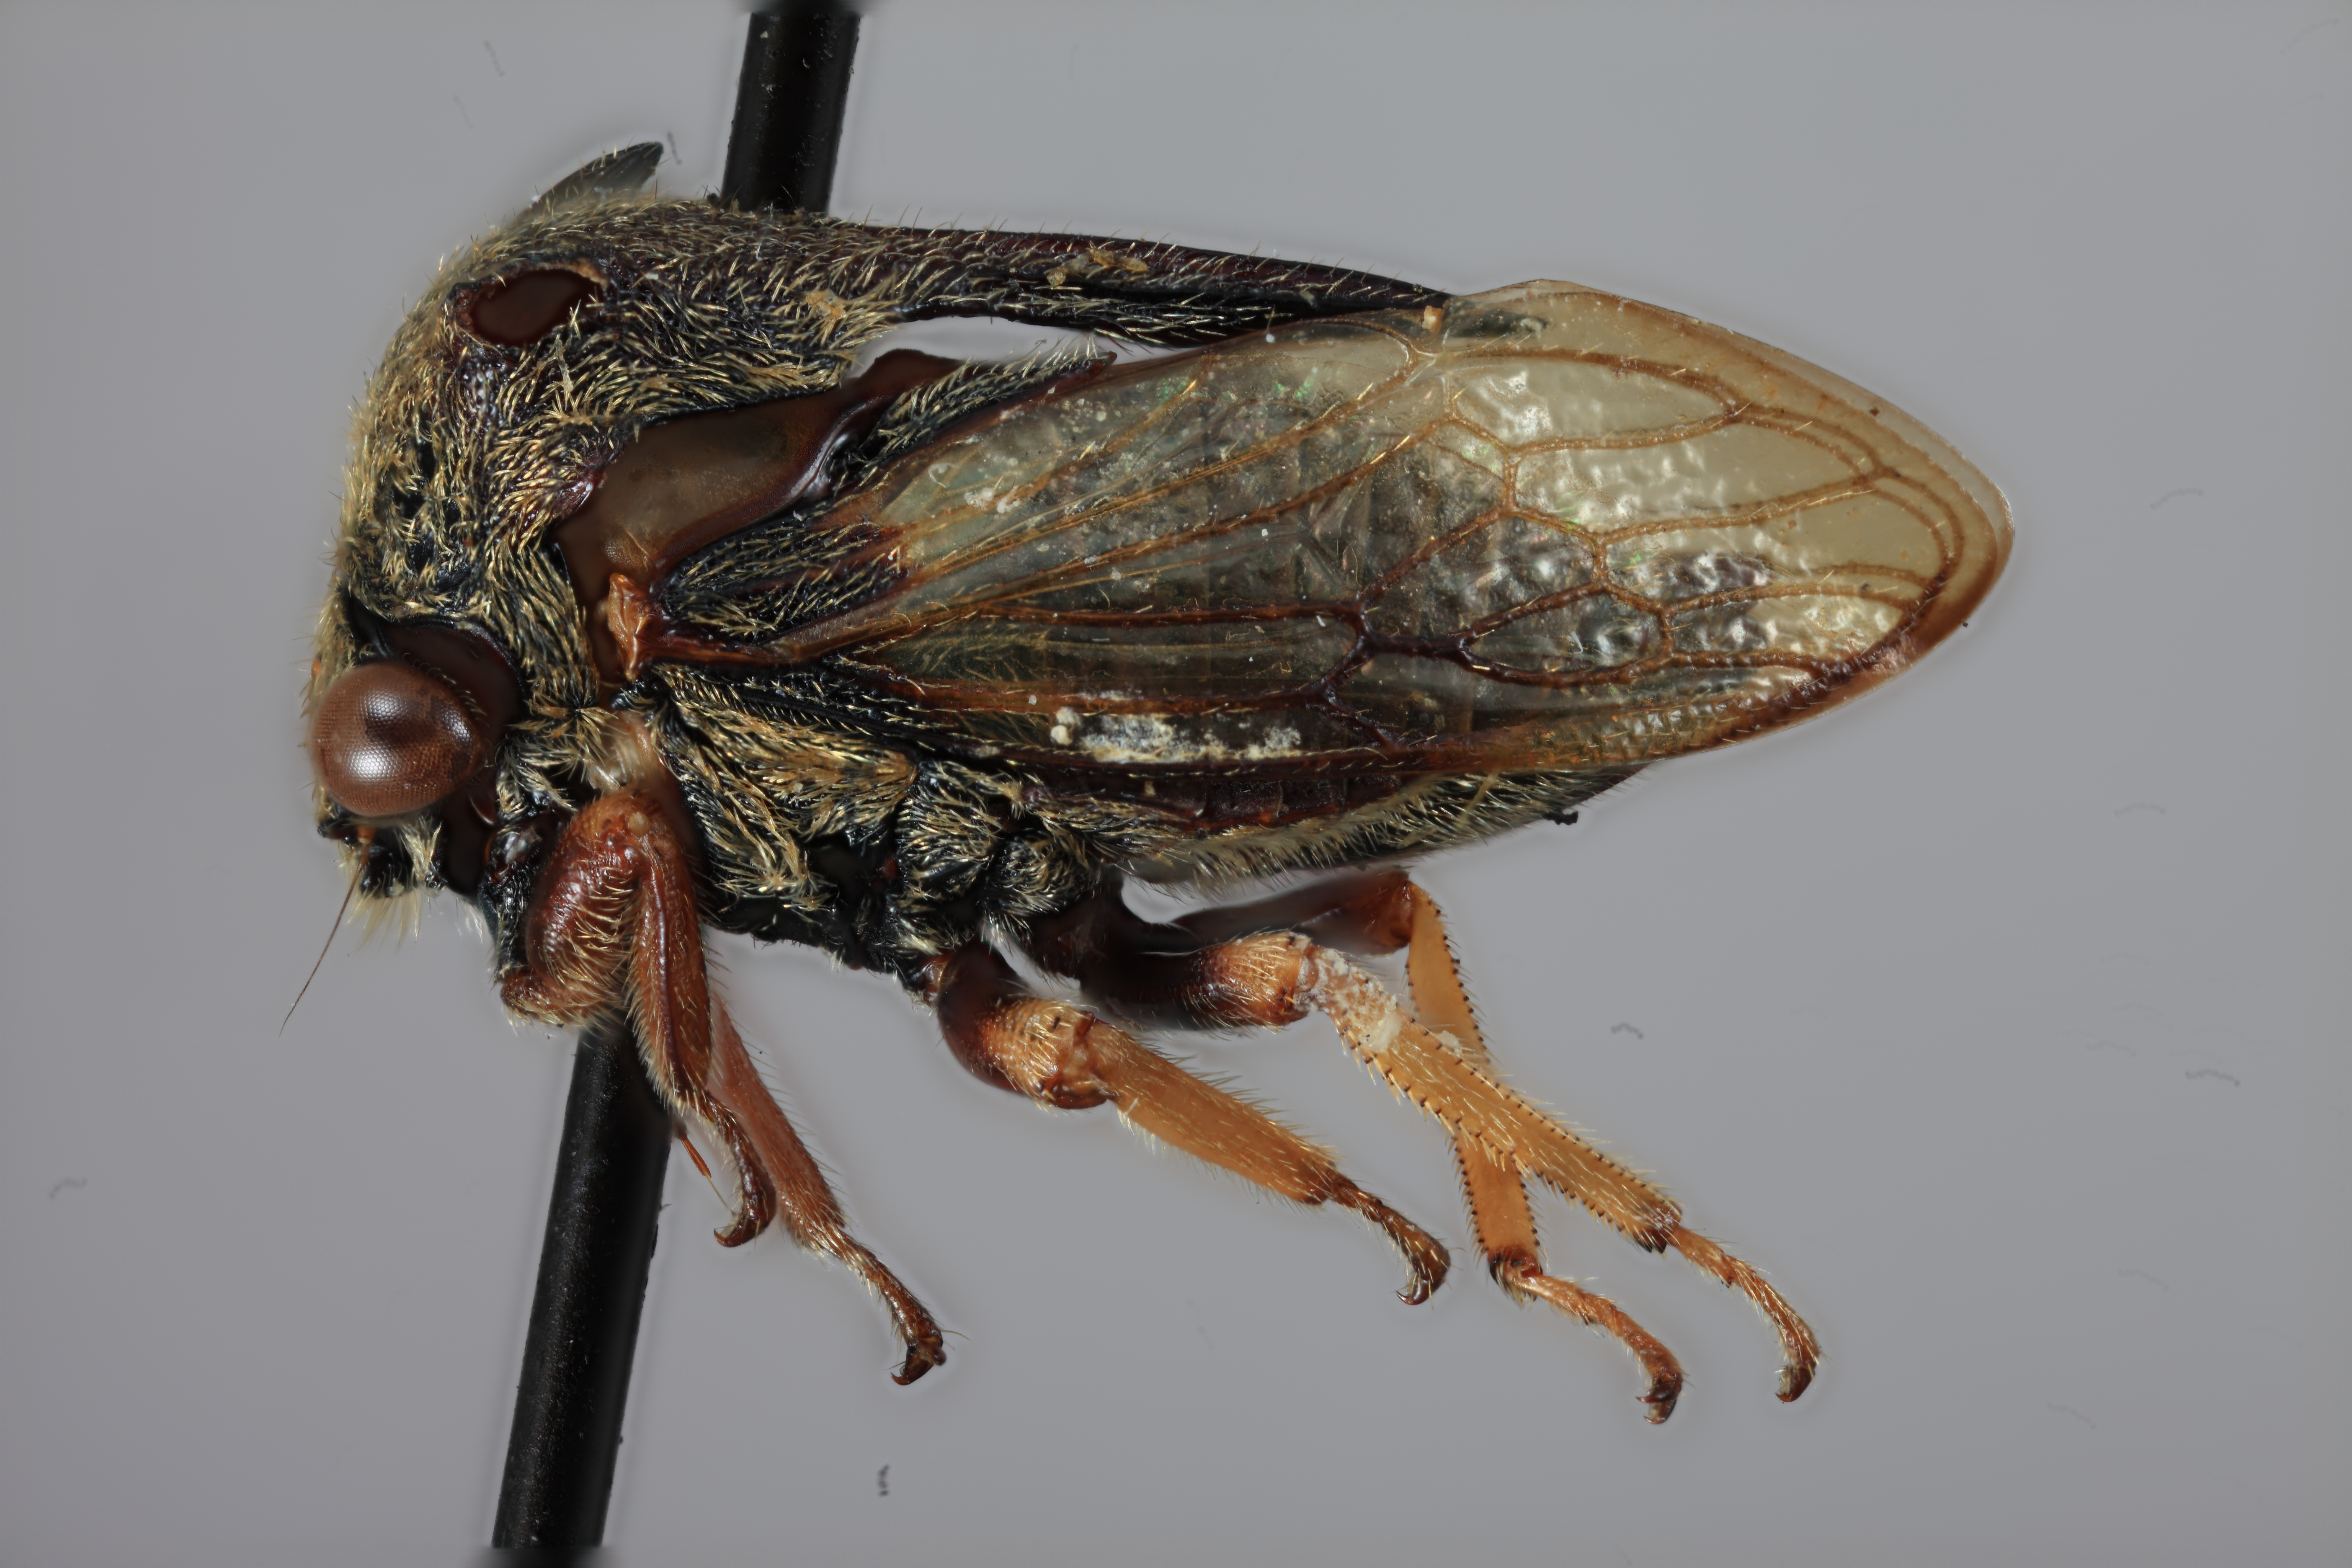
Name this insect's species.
Tricentrus suluensis
